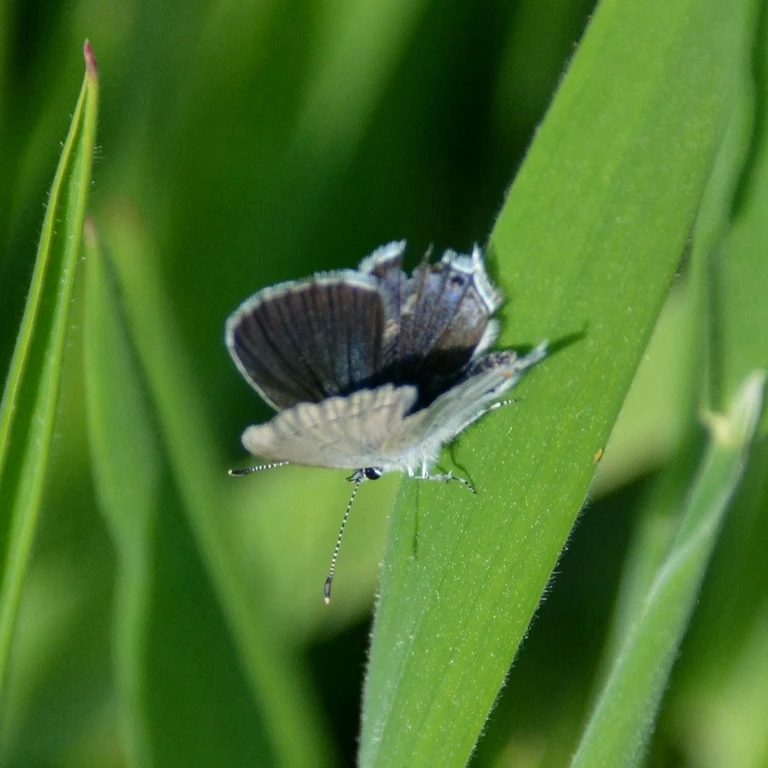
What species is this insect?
Cupido argiades (also Elkalyce argiades)
